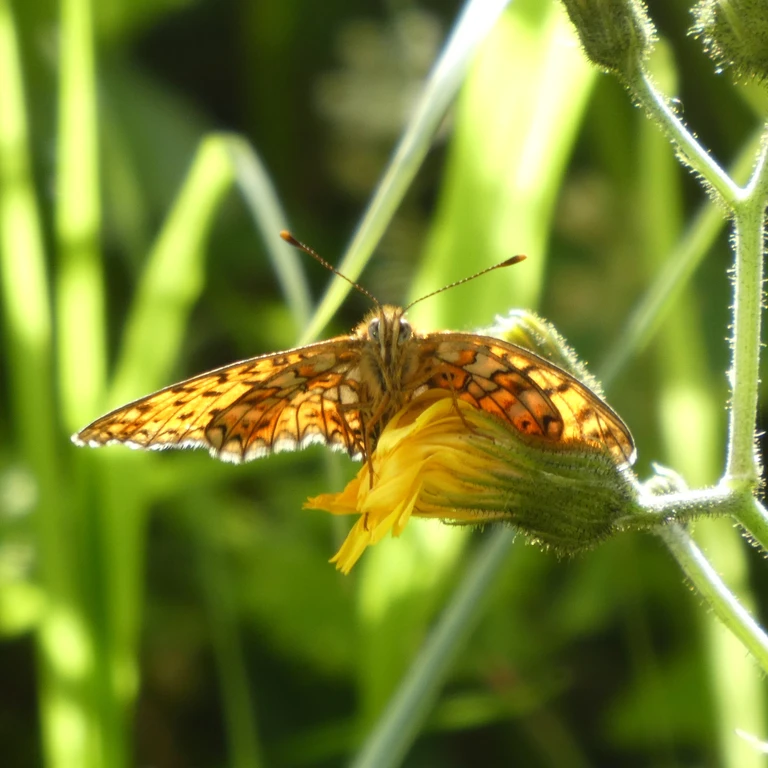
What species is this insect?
Boloria selene
